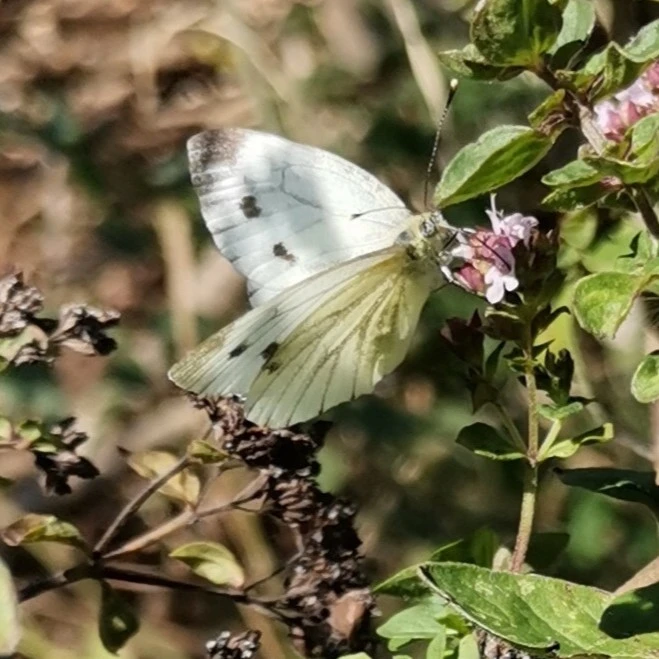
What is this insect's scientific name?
Pieris napi
